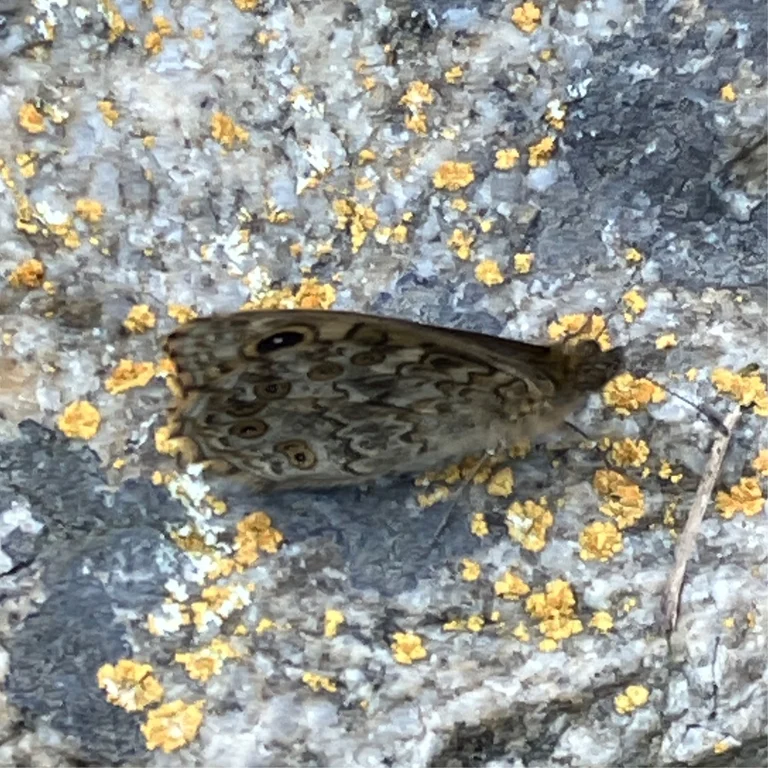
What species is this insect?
Lasiommata megera (also Pararge megera)
